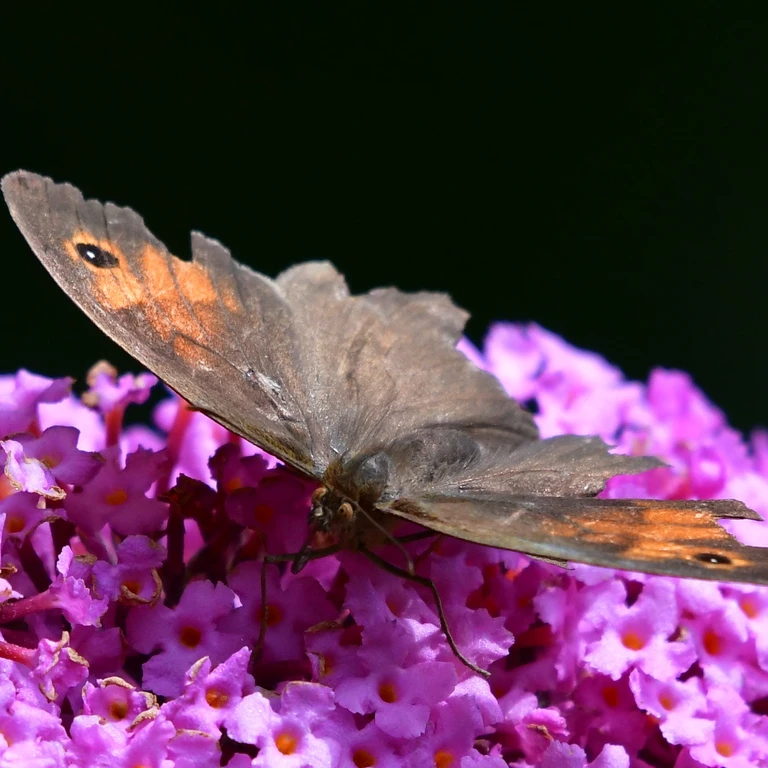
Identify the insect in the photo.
Maniola jurtina
